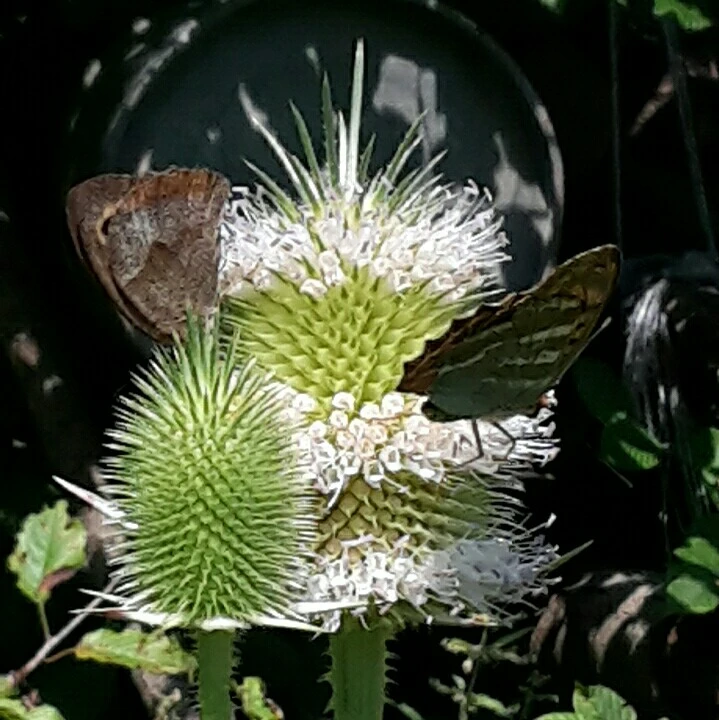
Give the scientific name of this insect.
Maniola jurtina
